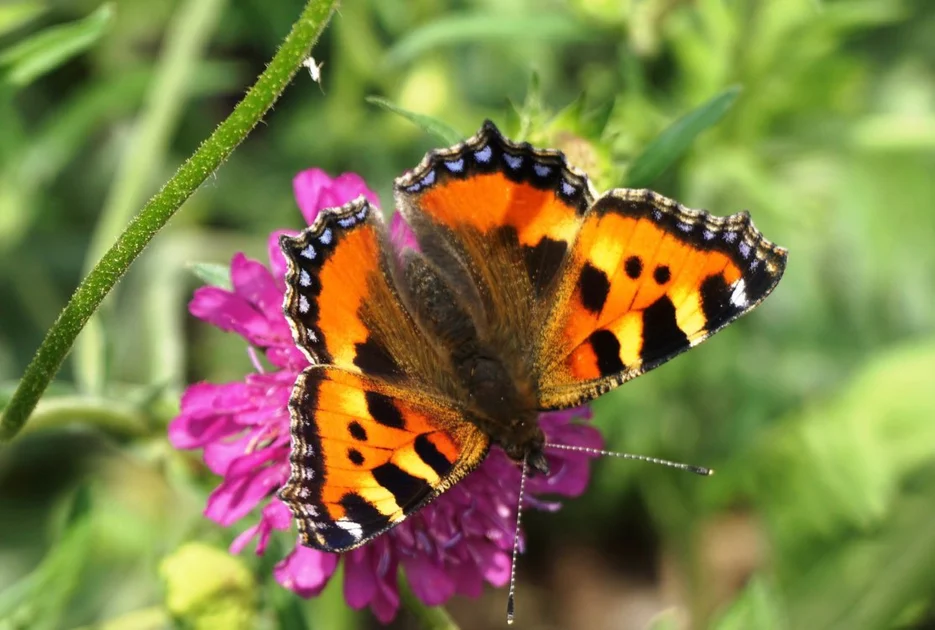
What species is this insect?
Aglais urticae
